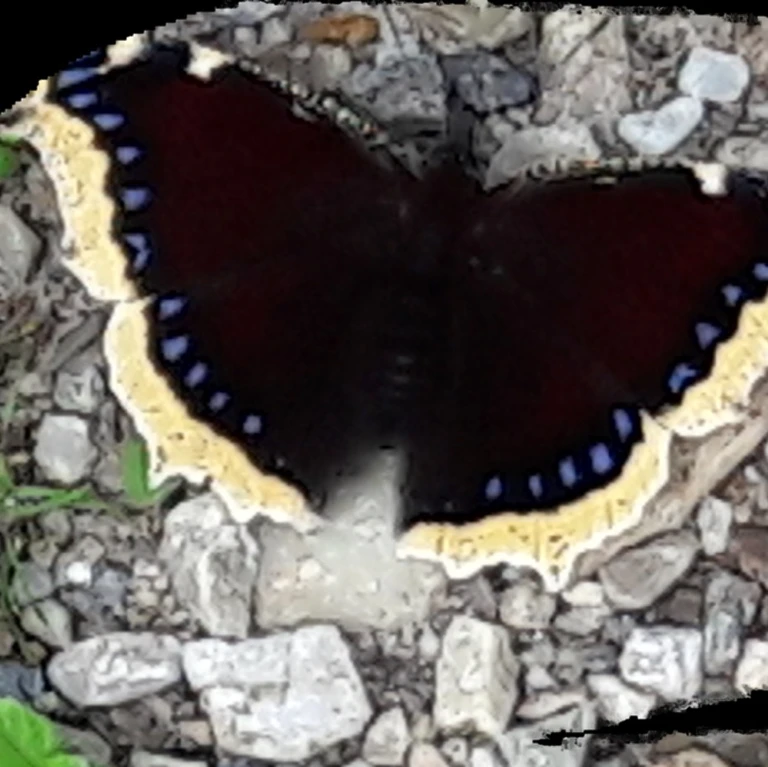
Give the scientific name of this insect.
Nymphalis antiopa
